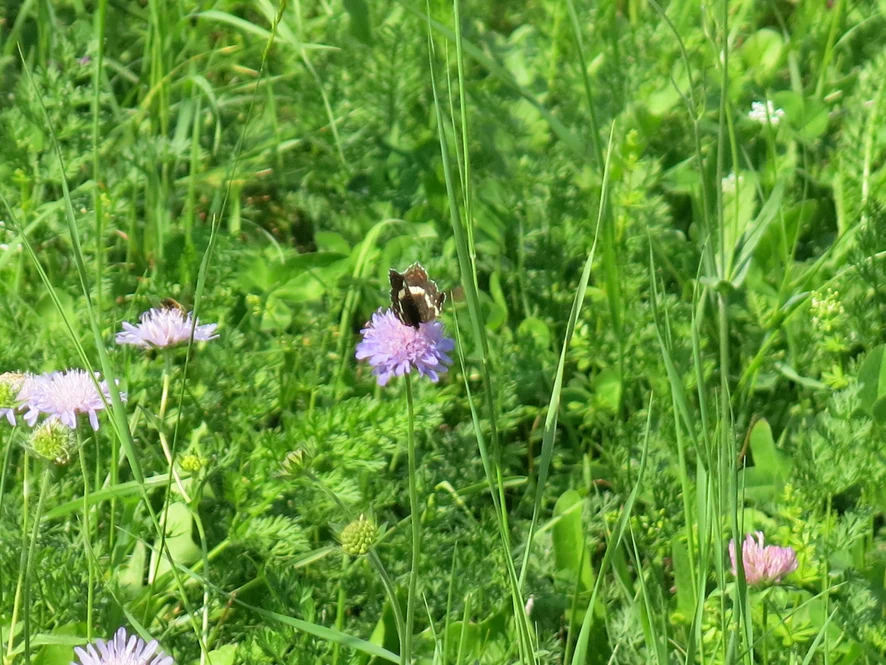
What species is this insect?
Araschnia levana
